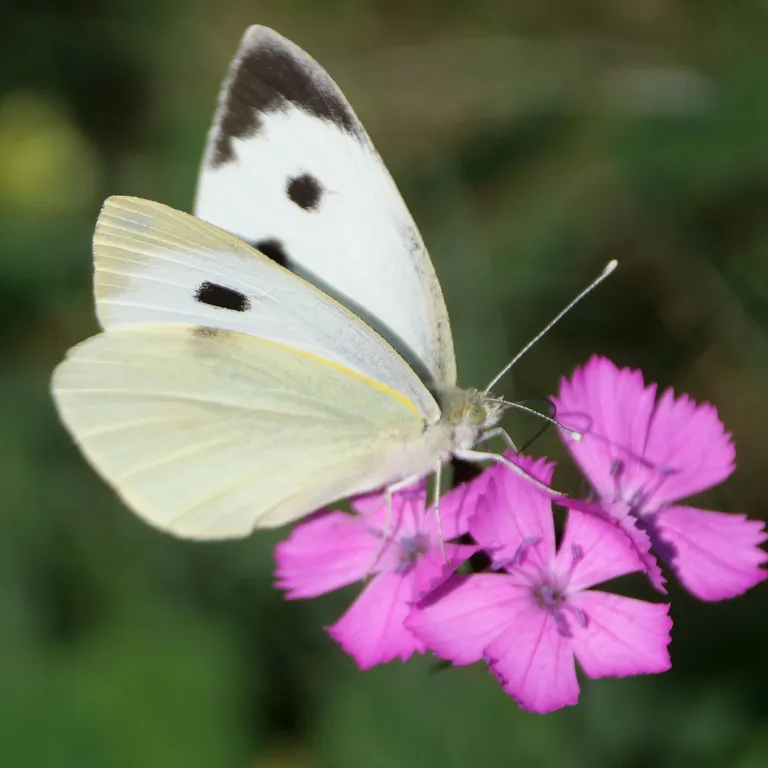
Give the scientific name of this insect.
Pieris brassicae
